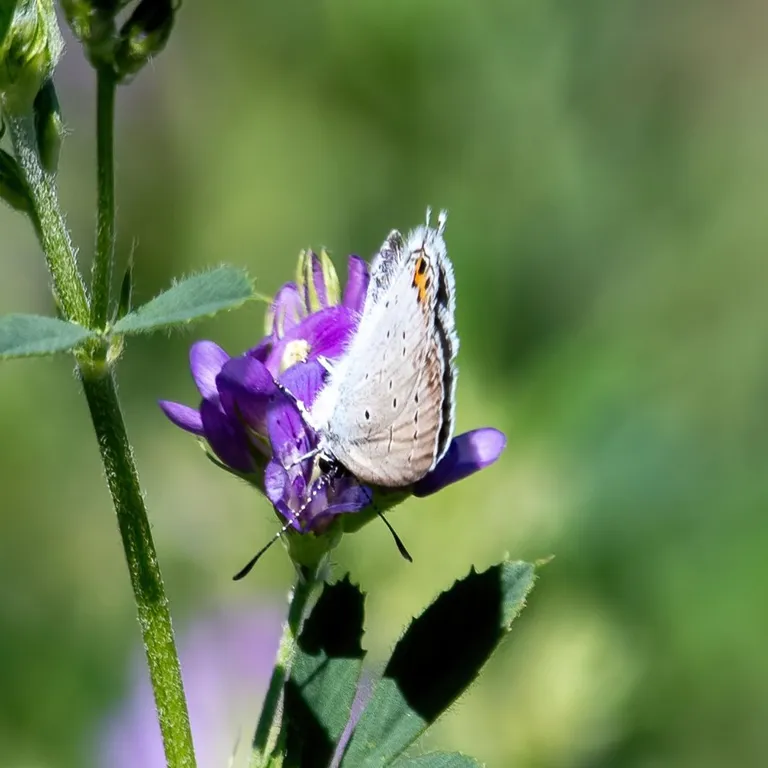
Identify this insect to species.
Cupido argiades (also Elkalyce argiades)
